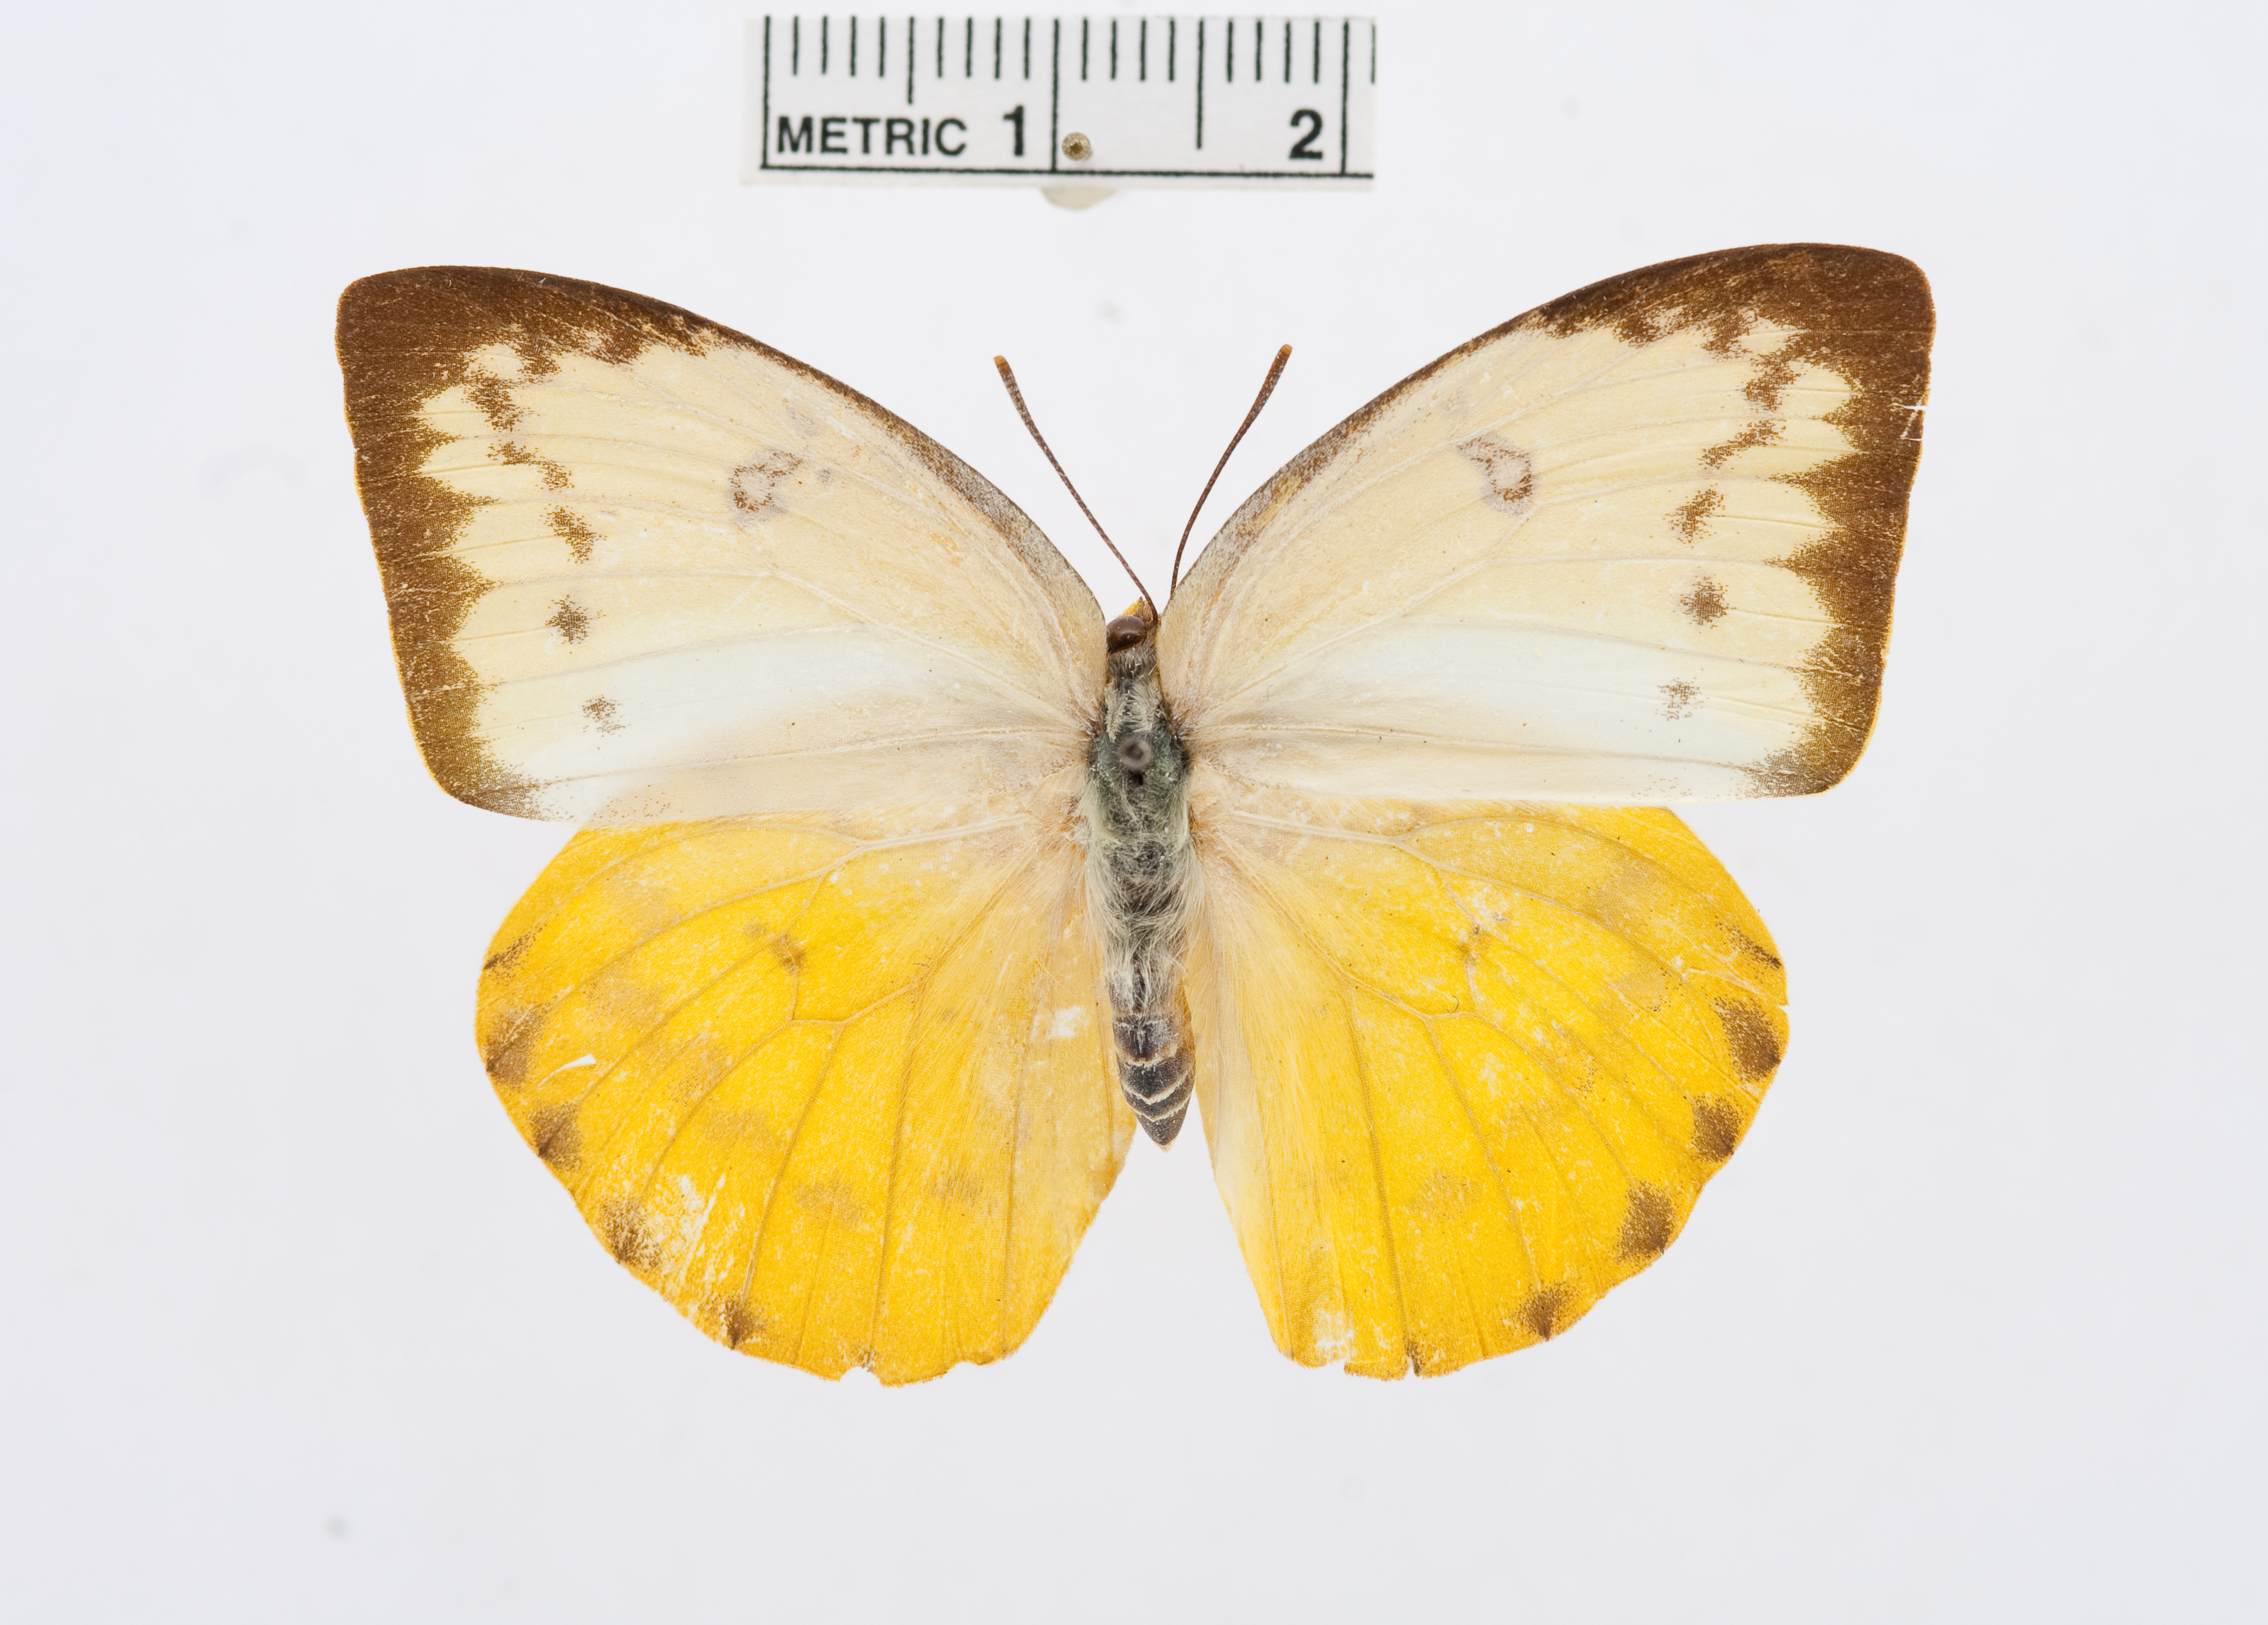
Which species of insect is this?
Catopsilia scylla
